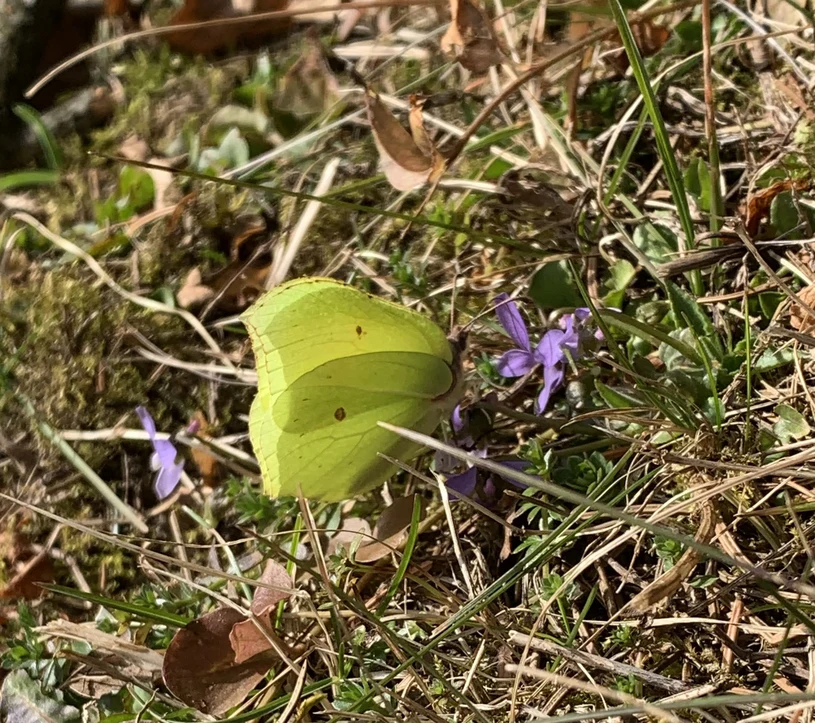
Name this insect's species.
Gonepteryx rhamni
